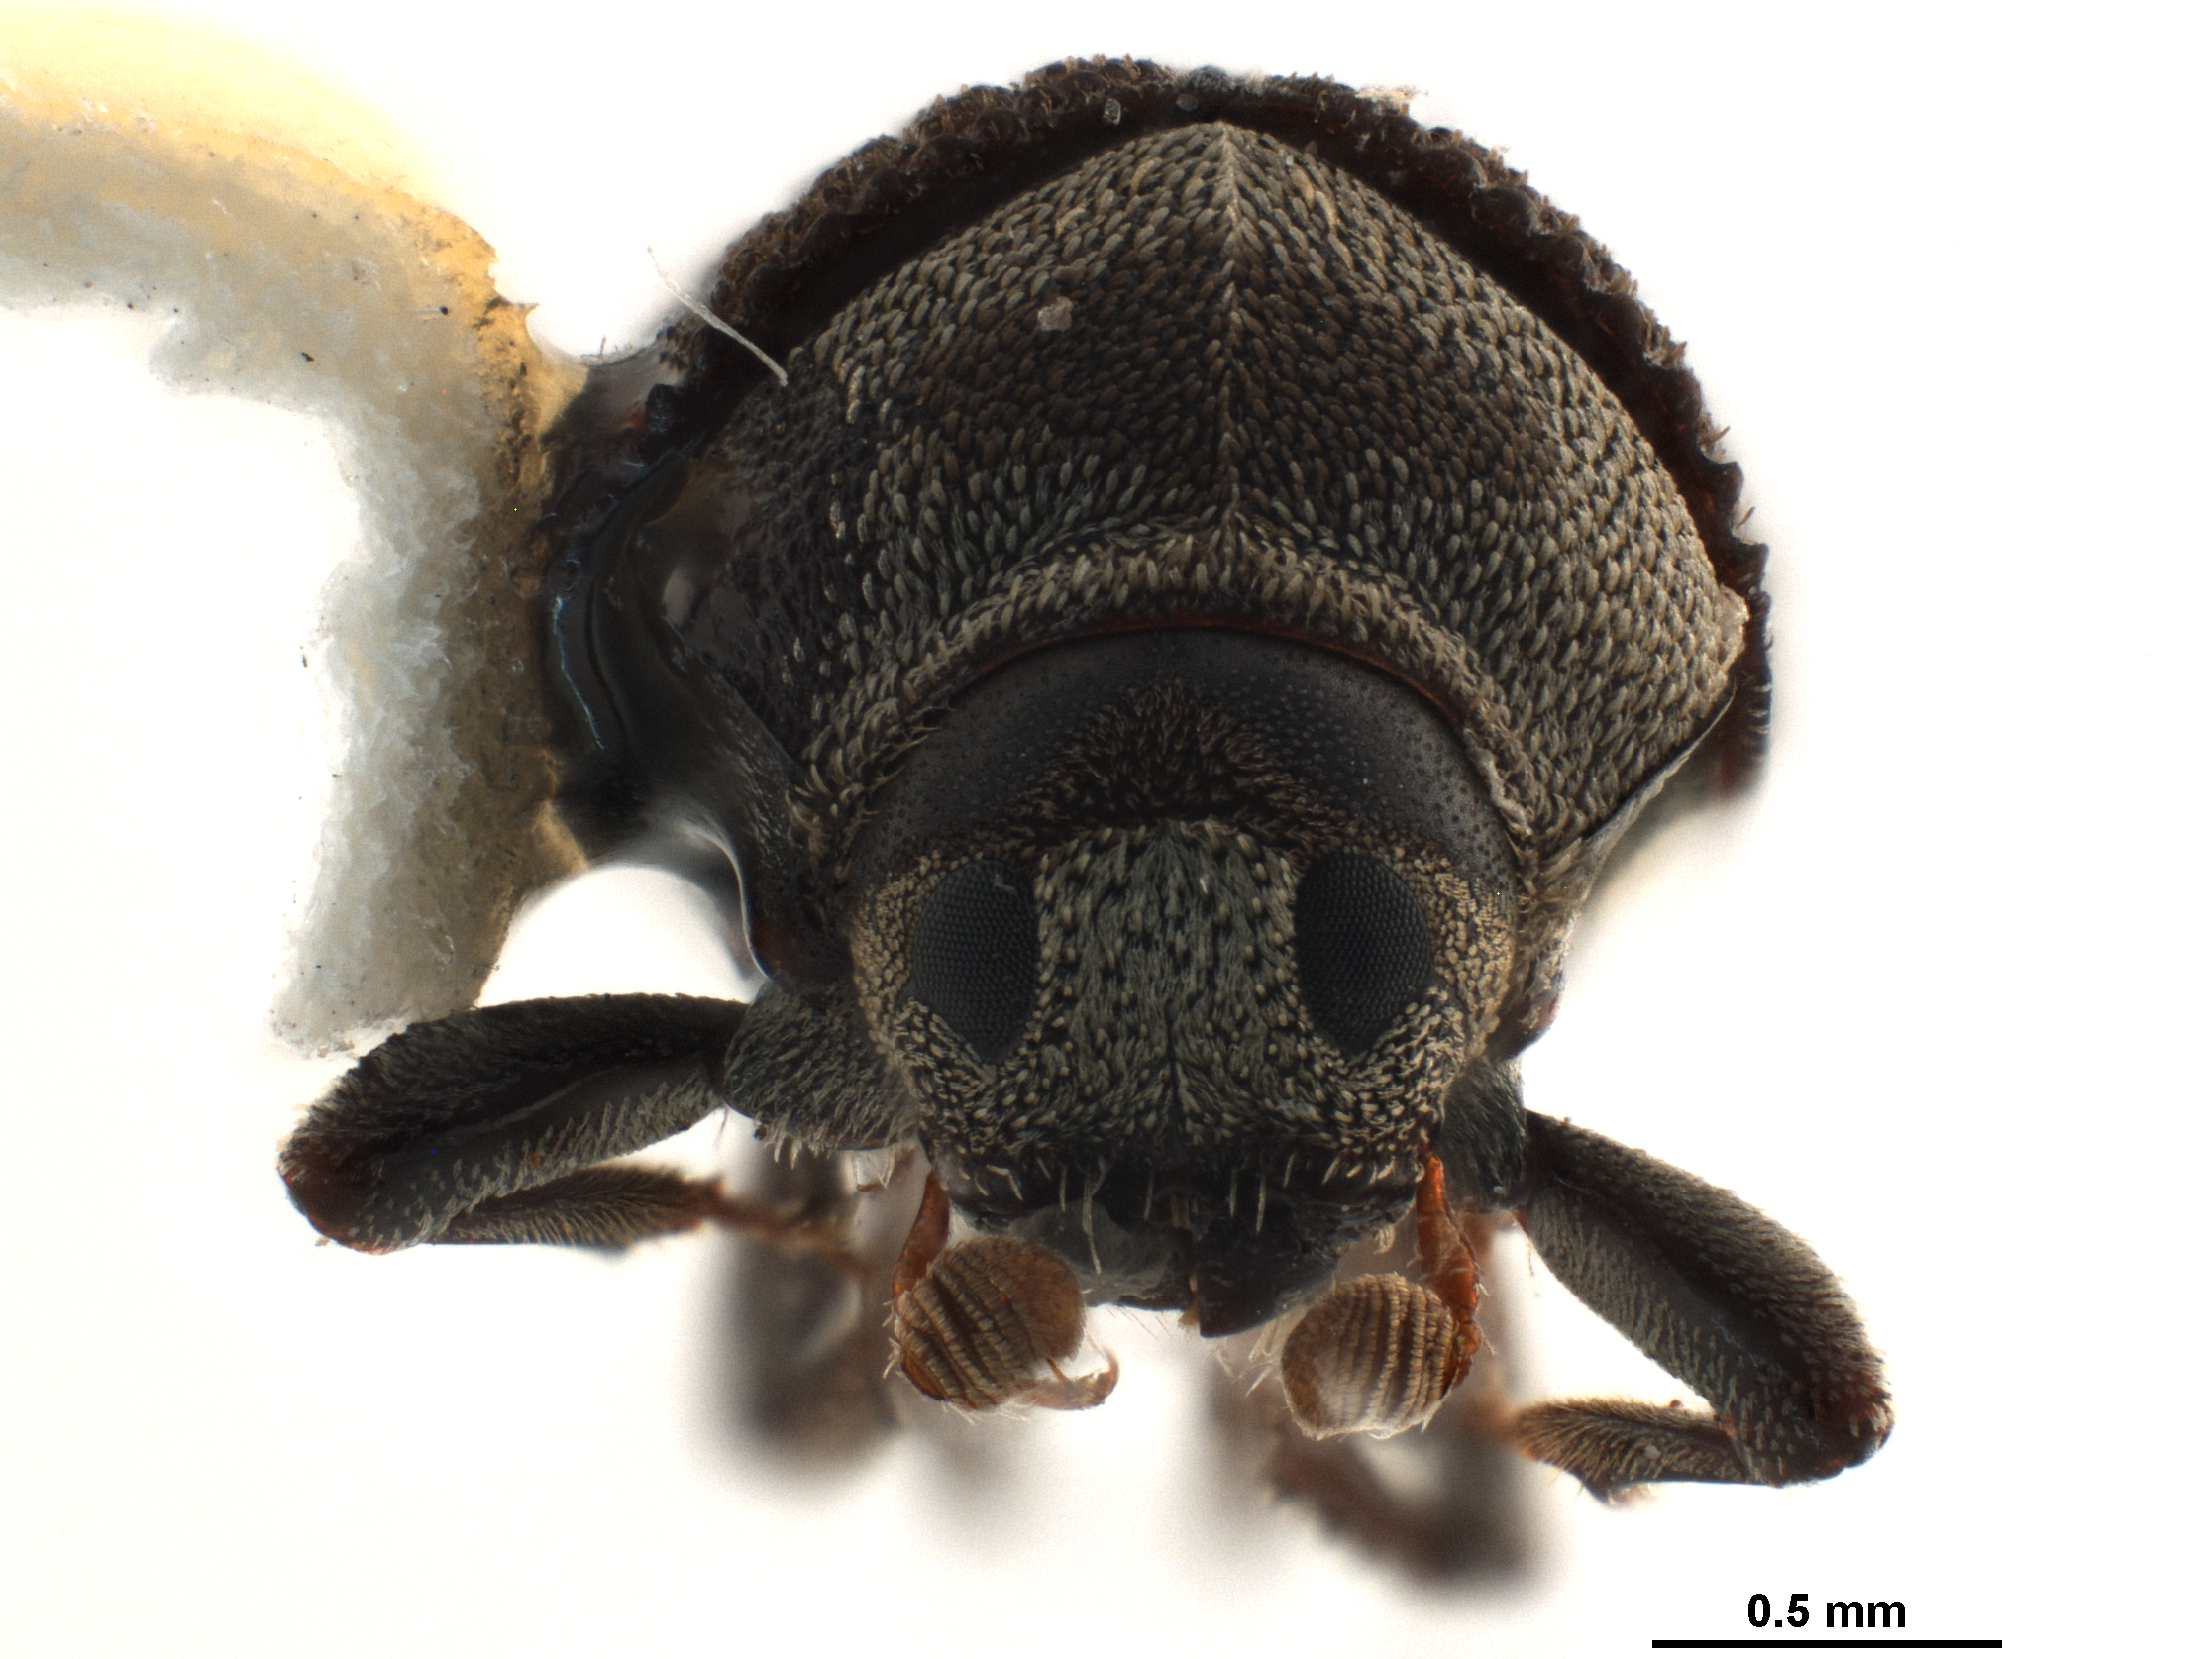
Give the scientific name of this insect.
Sphaerotrypes coimbatorensis
